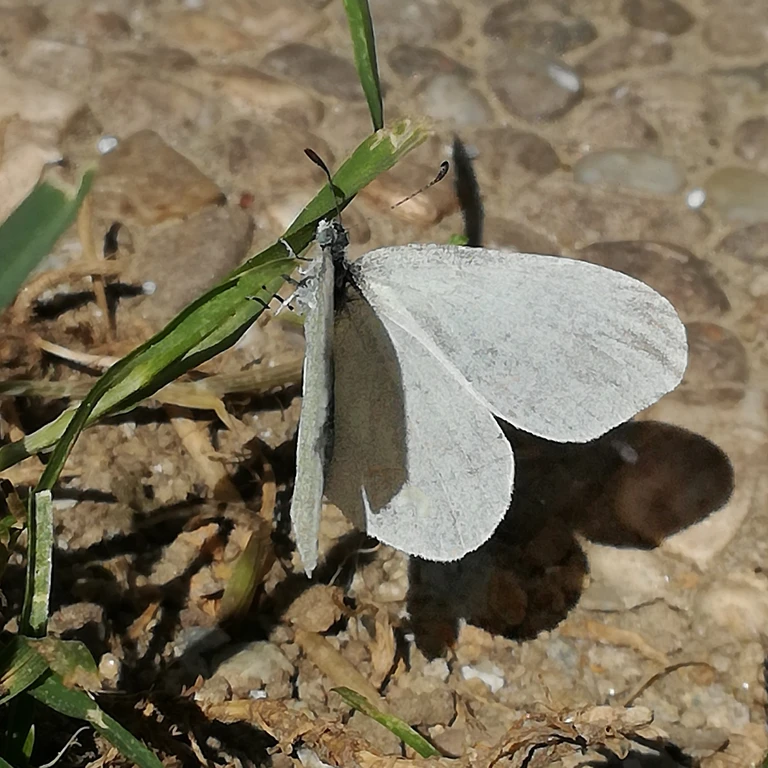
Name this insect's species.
Leptidea sinapis/juvernica
